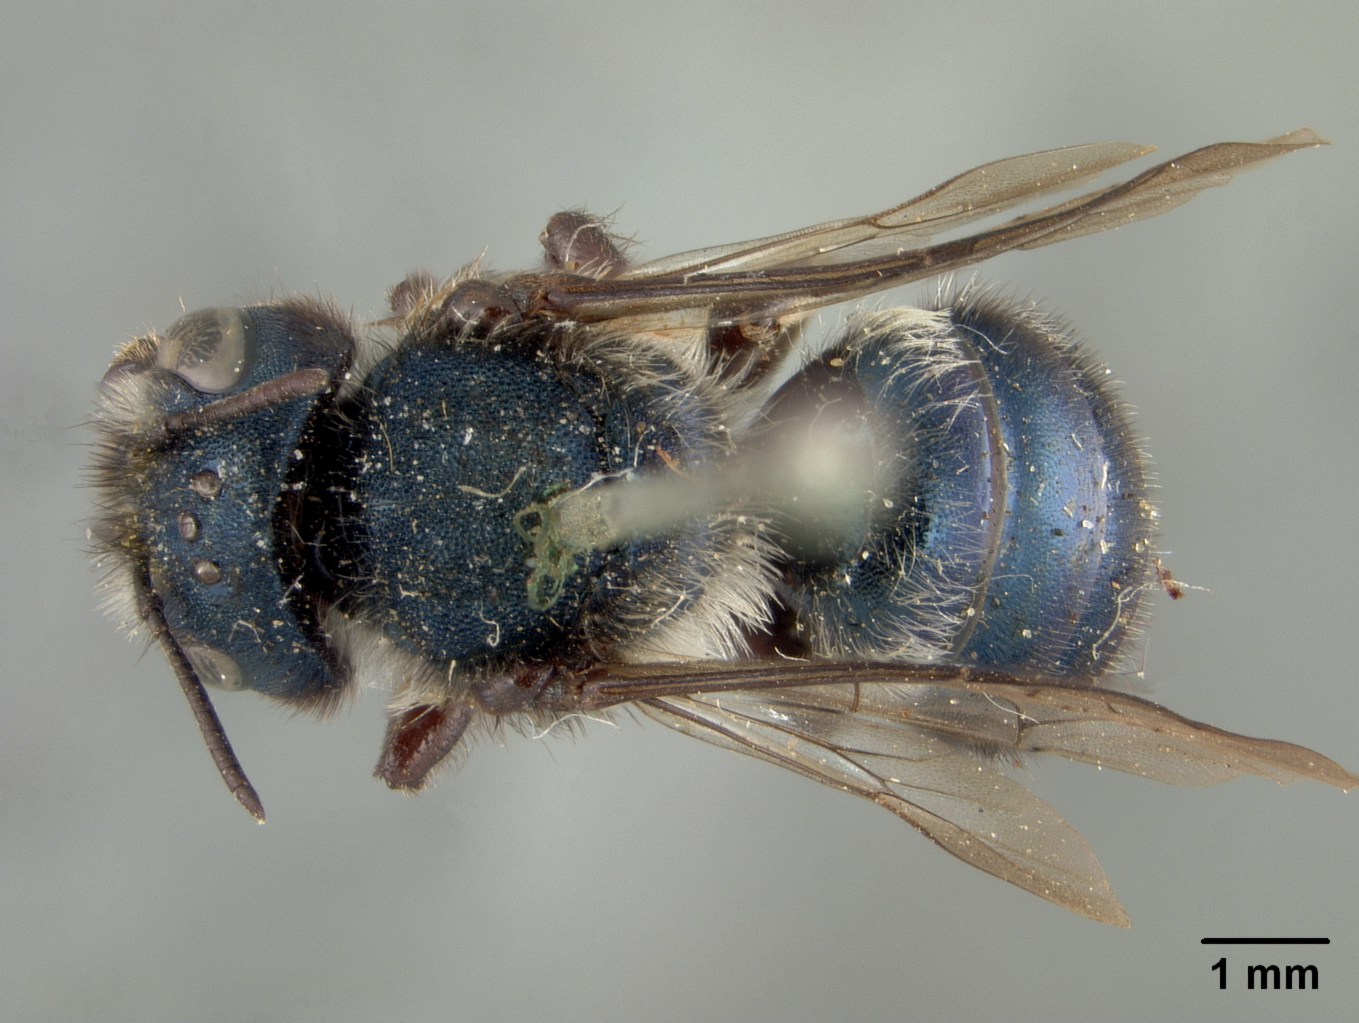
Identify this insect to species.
Osmia malina
